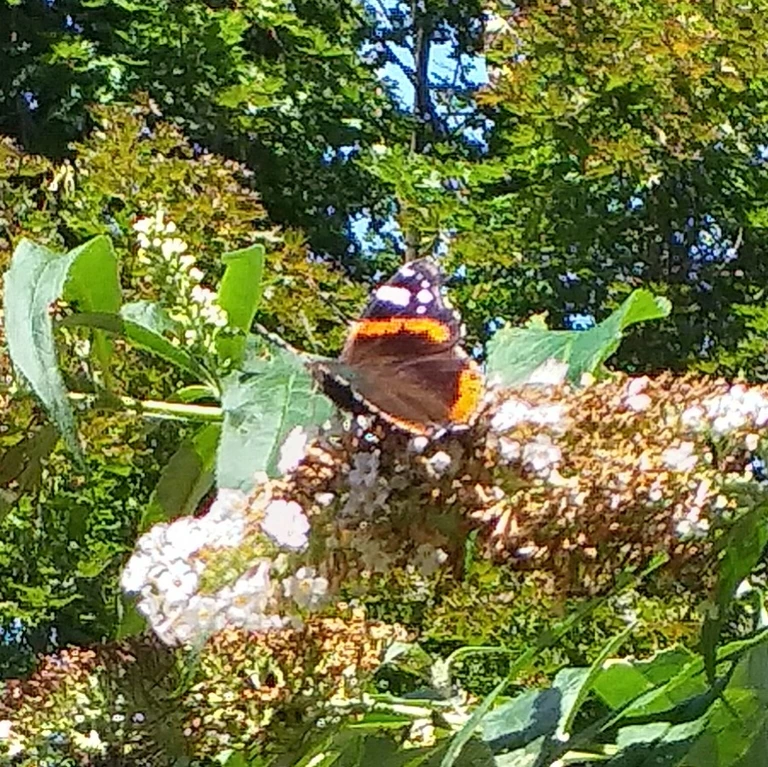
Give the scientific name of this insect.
Vanessa atalanta
